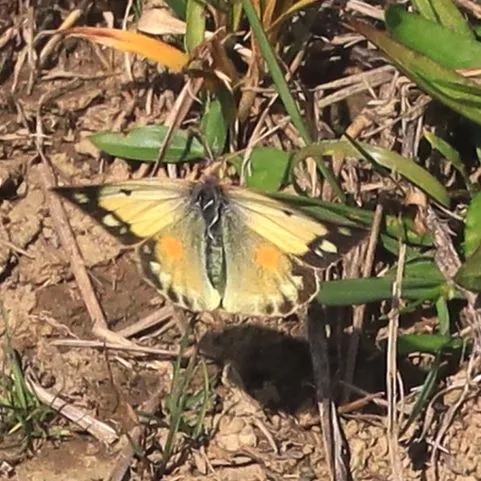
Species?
Colias croceus
